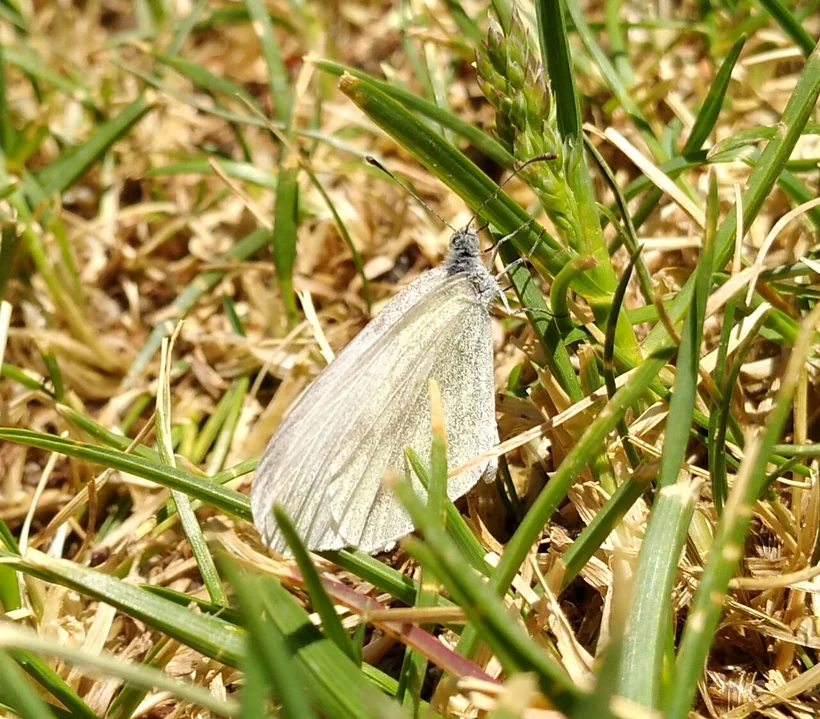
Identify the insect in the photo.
Leptidea sinapis/juvernica
